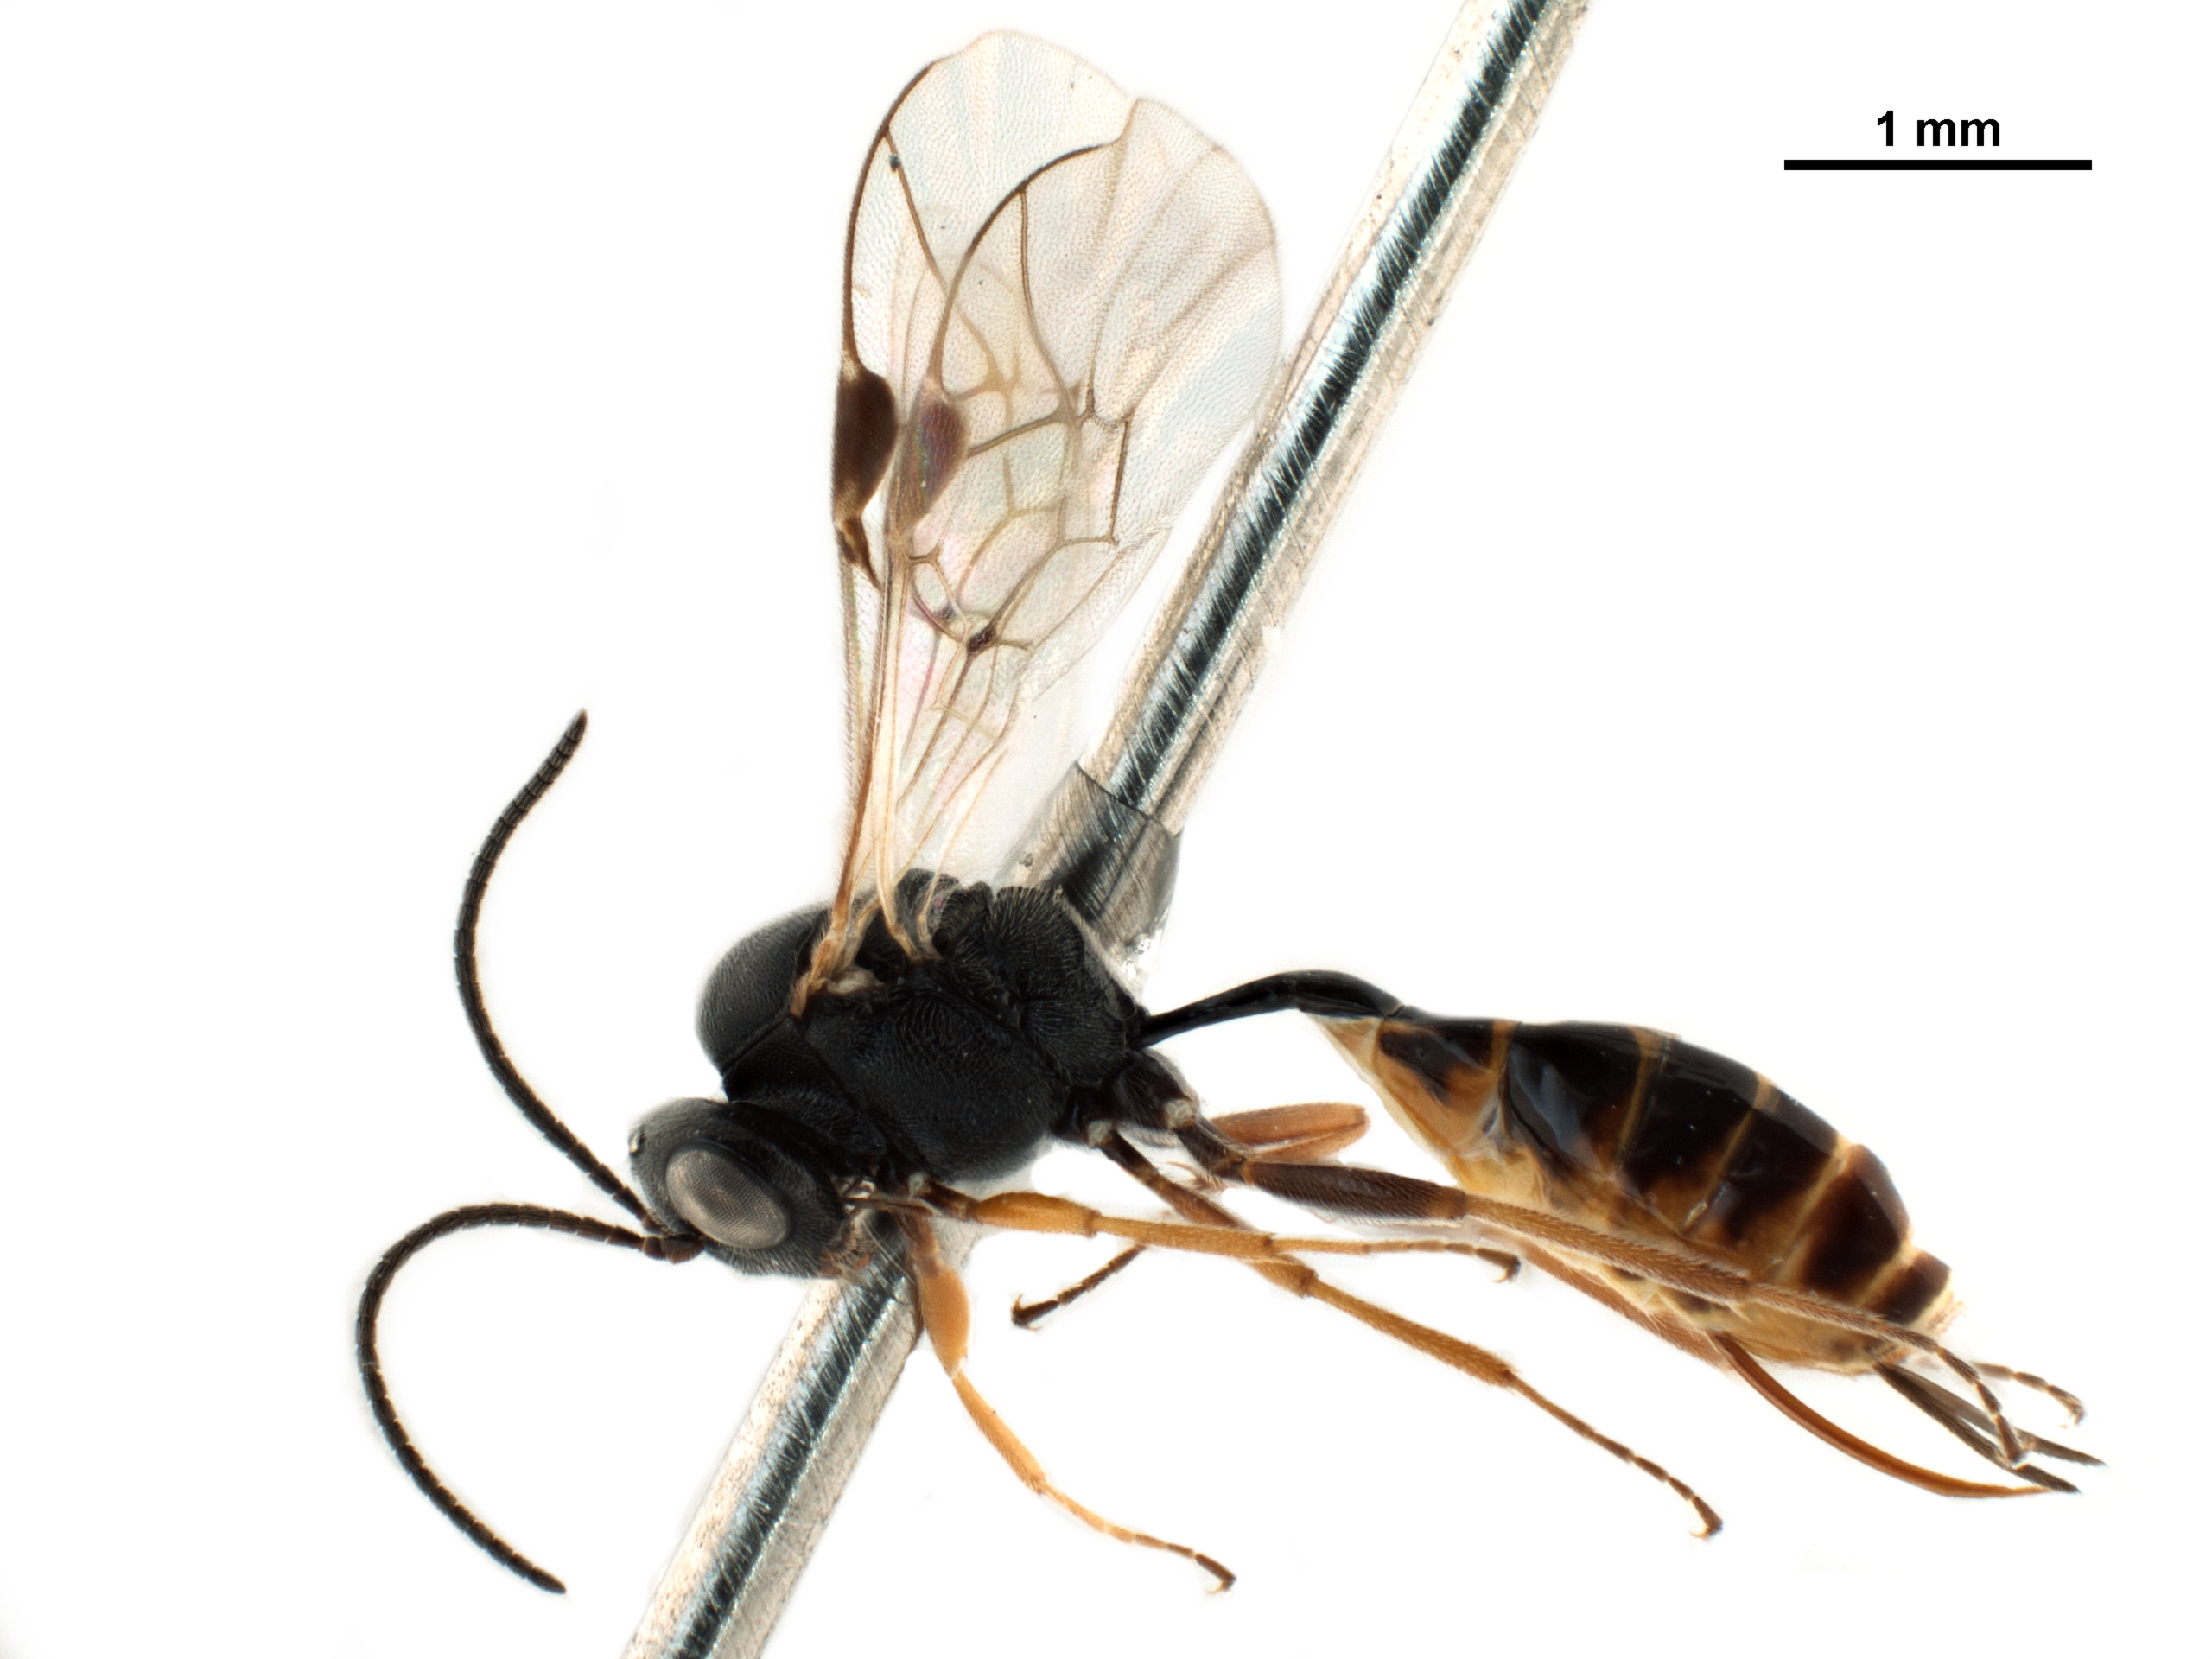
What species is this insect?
Diaparsis temporalis
